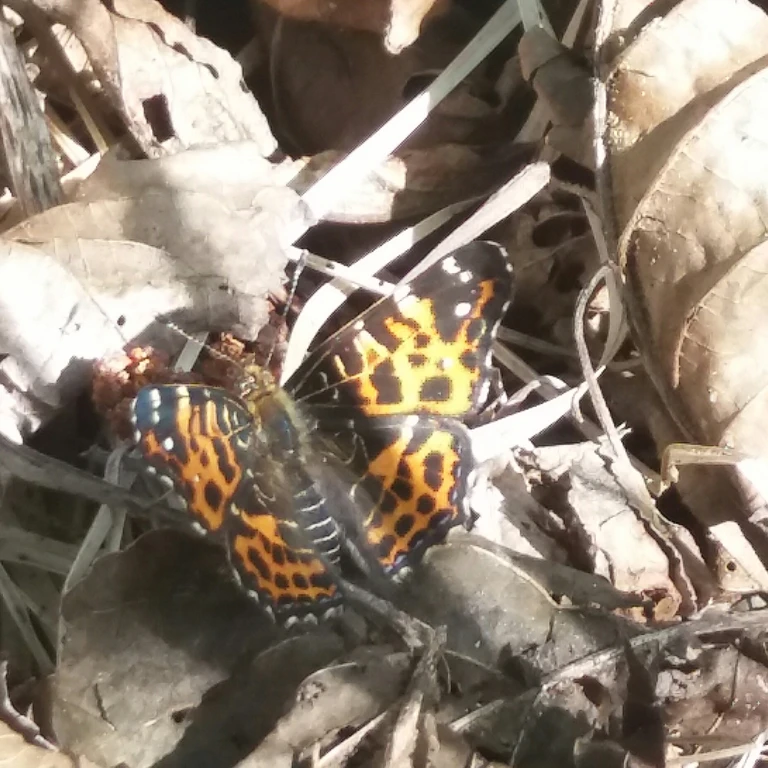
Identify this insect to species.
Araschnia levana
